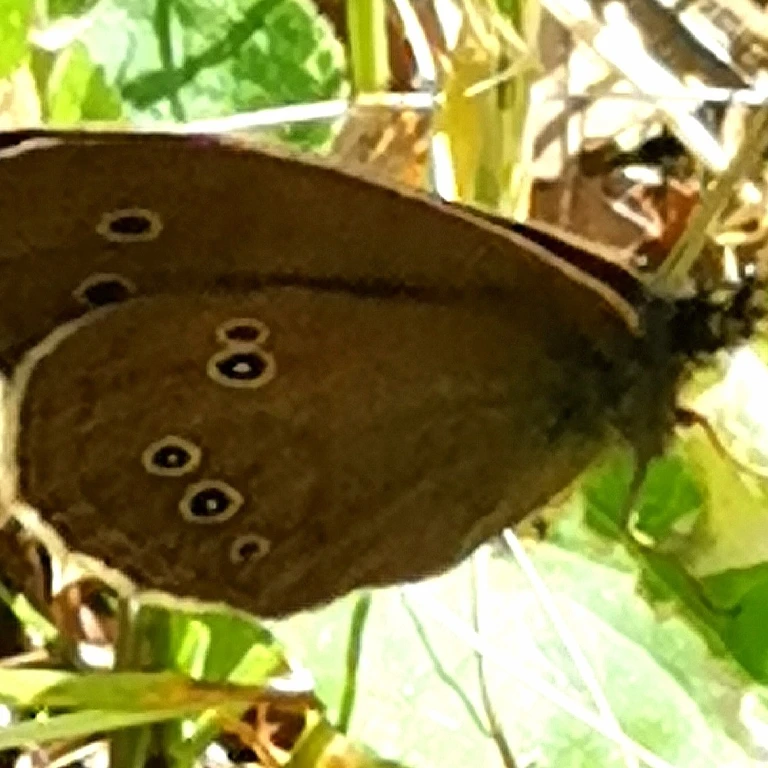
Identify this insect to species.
Aphantopus hyperantus
